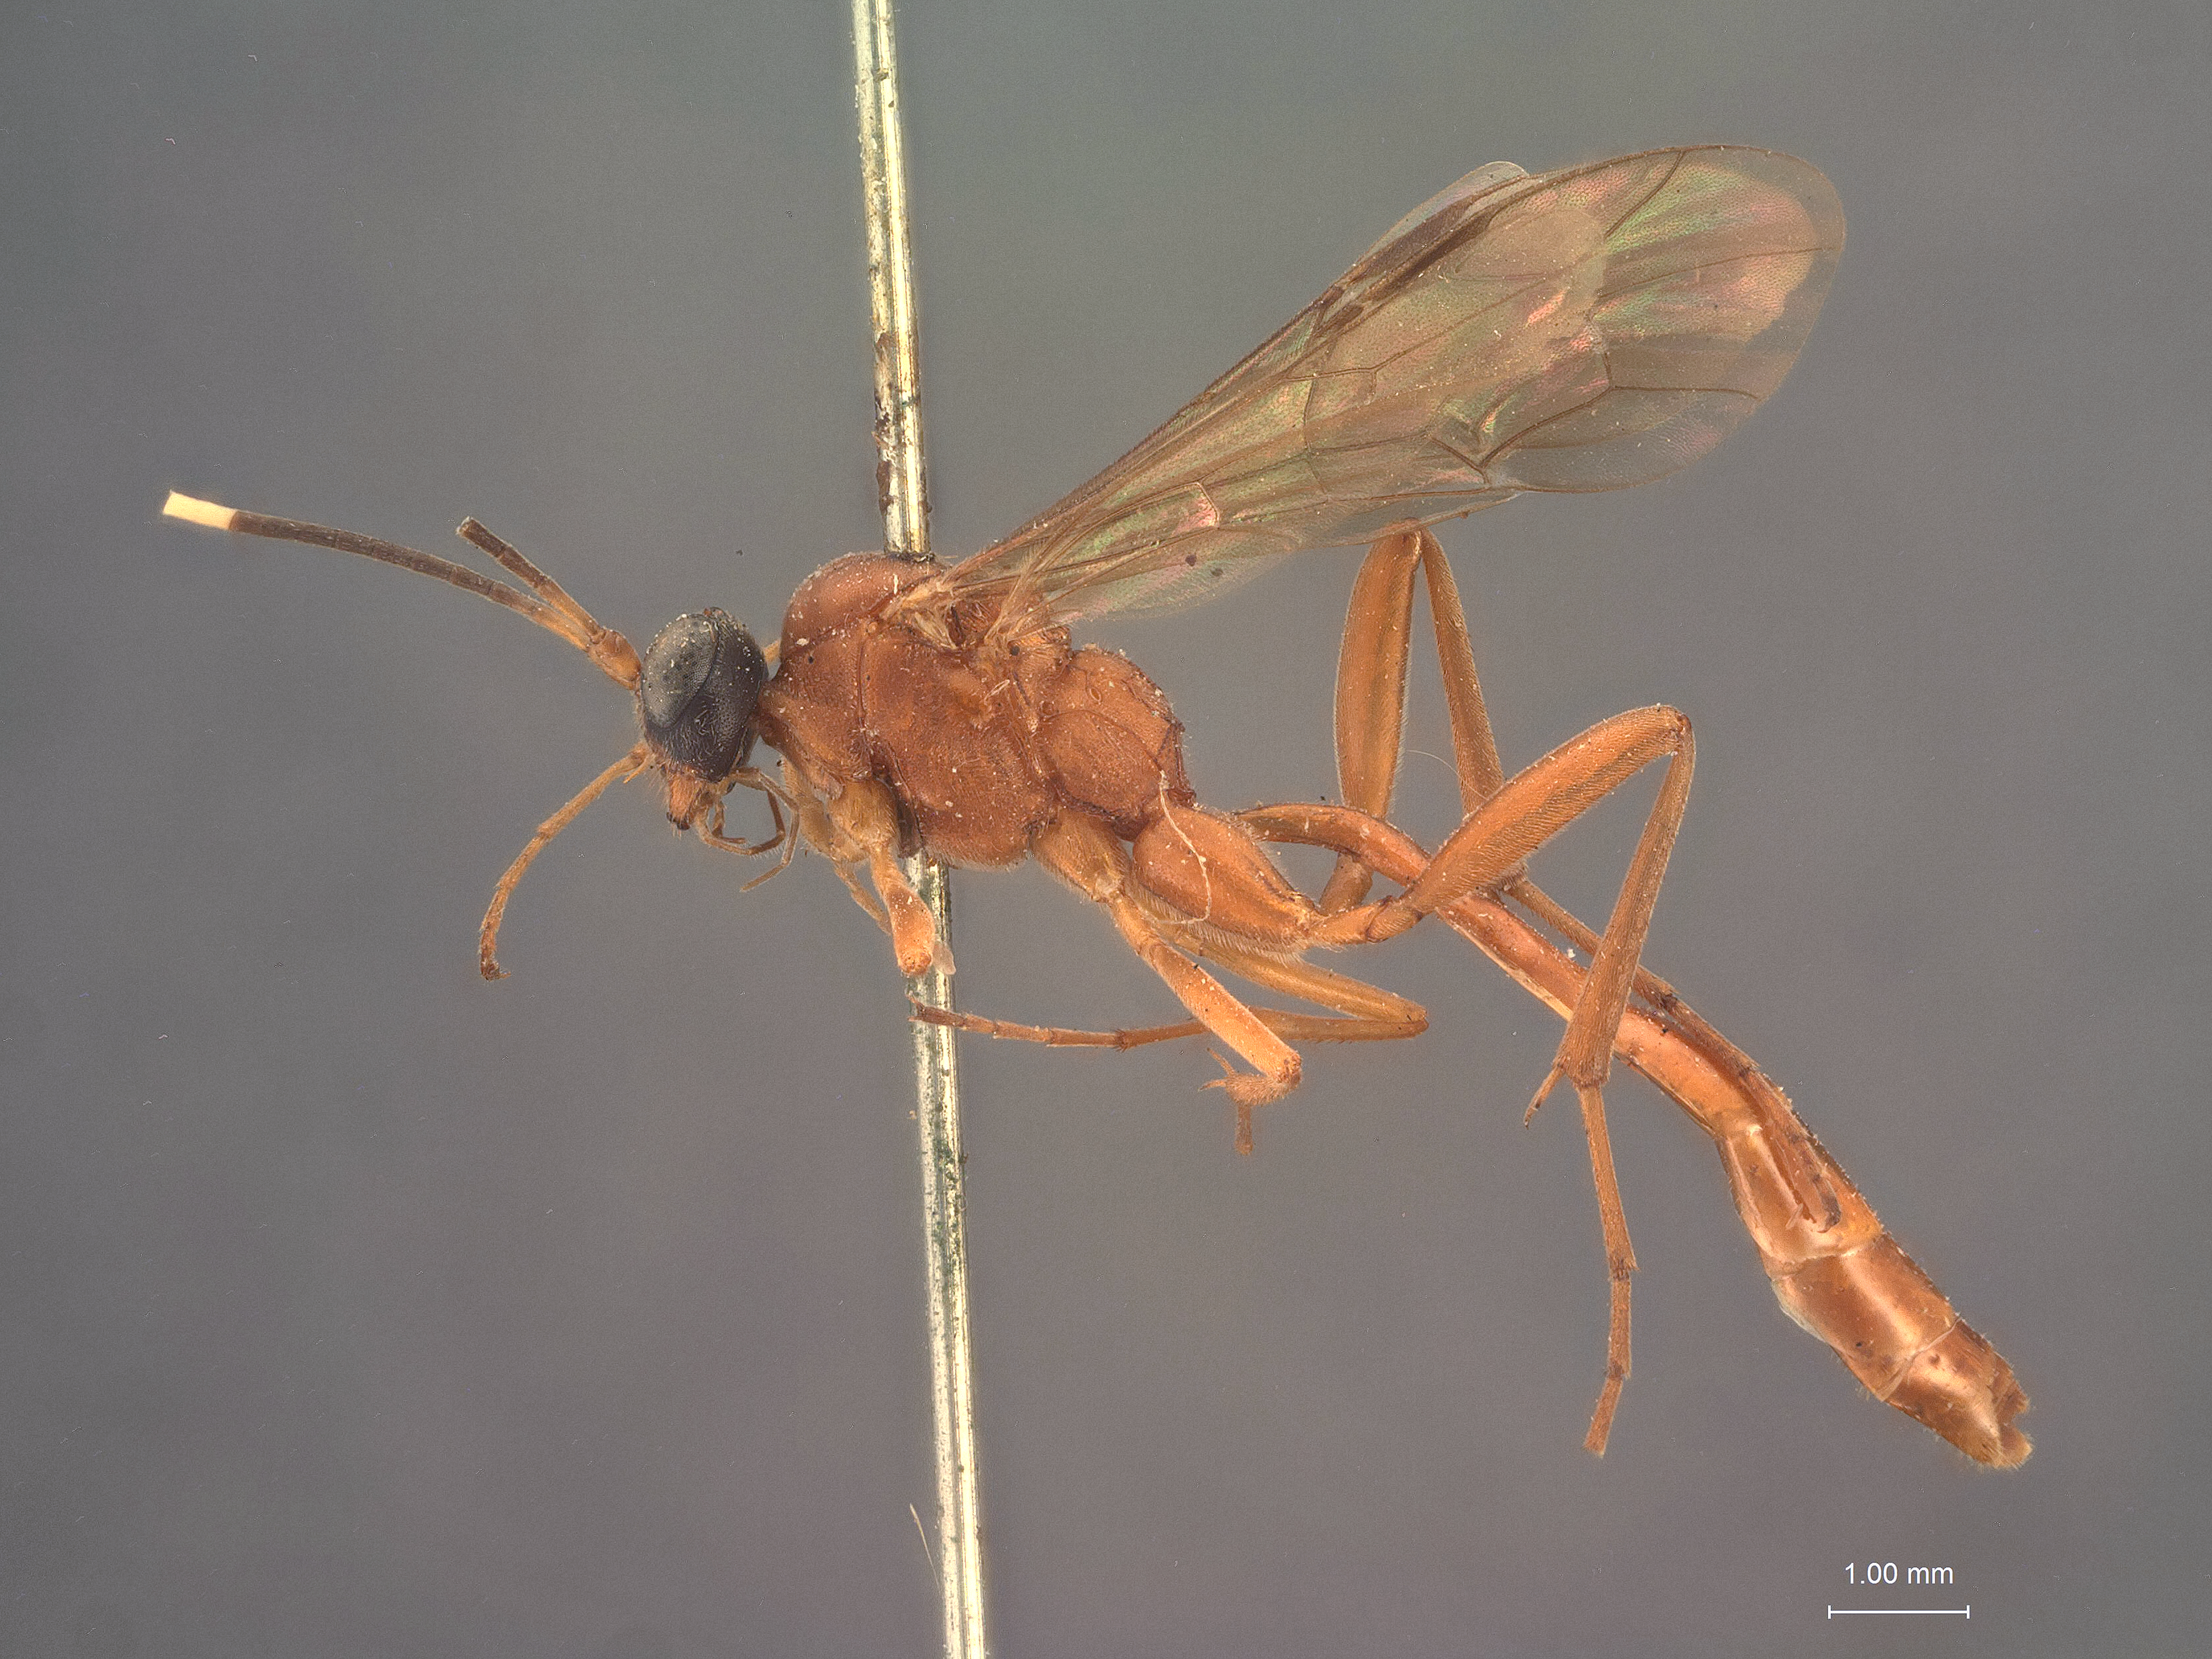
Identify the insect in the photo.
Prosmorus elongatus
